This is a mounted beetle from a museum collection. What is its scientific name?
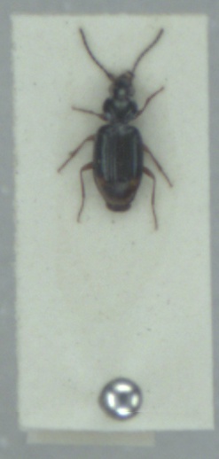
Bembidion biguttatum
